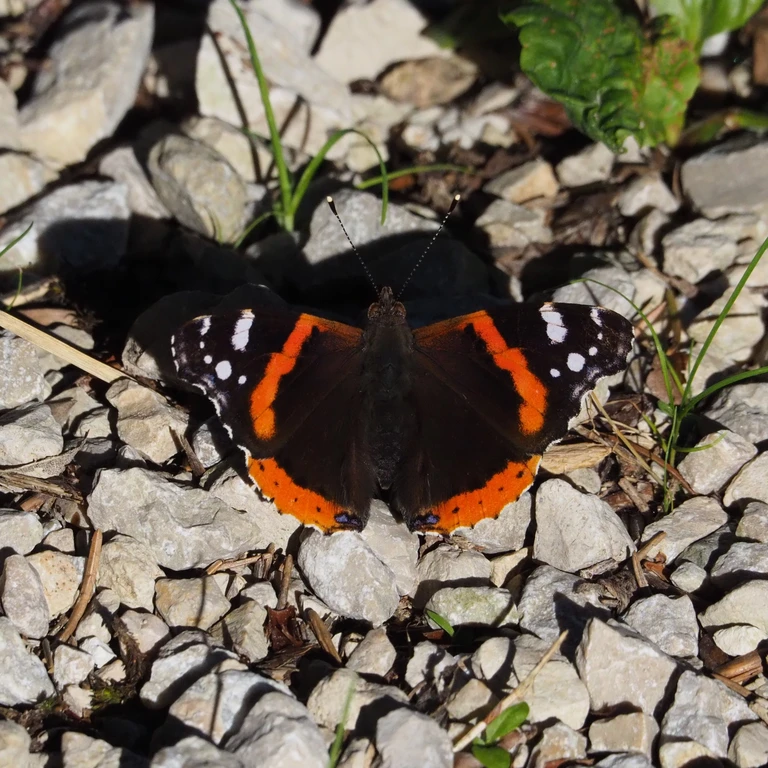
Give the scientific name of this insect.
Vanessa atalanta
